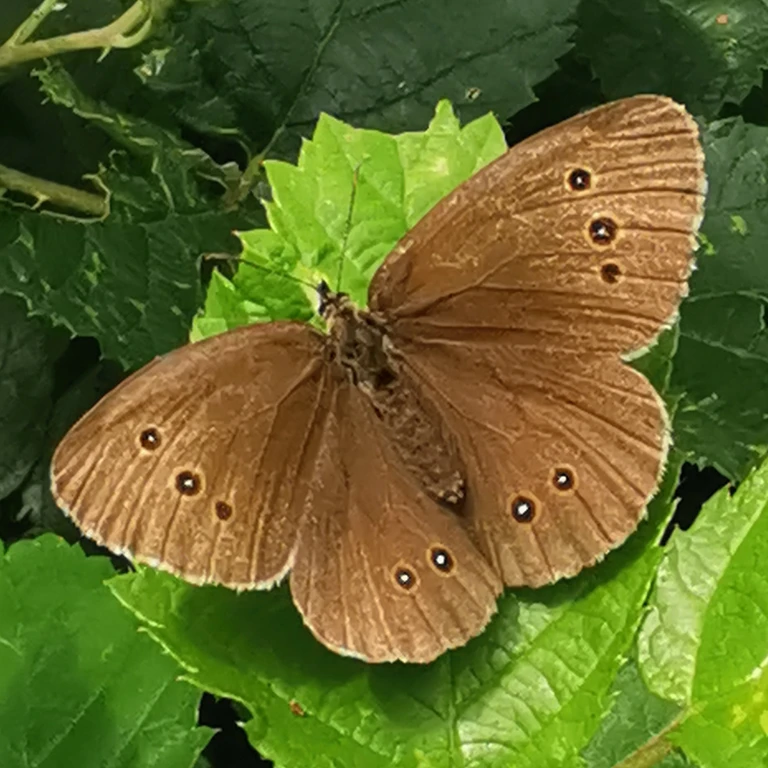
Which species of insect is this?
Aphantopus hyperantus
